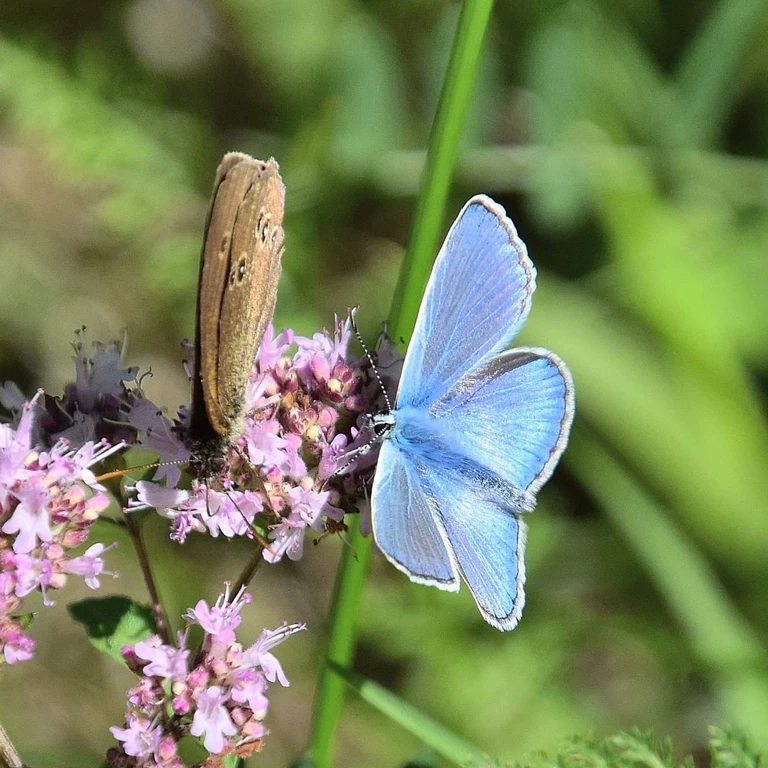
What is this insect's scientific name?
Aphantopus hyperantus
